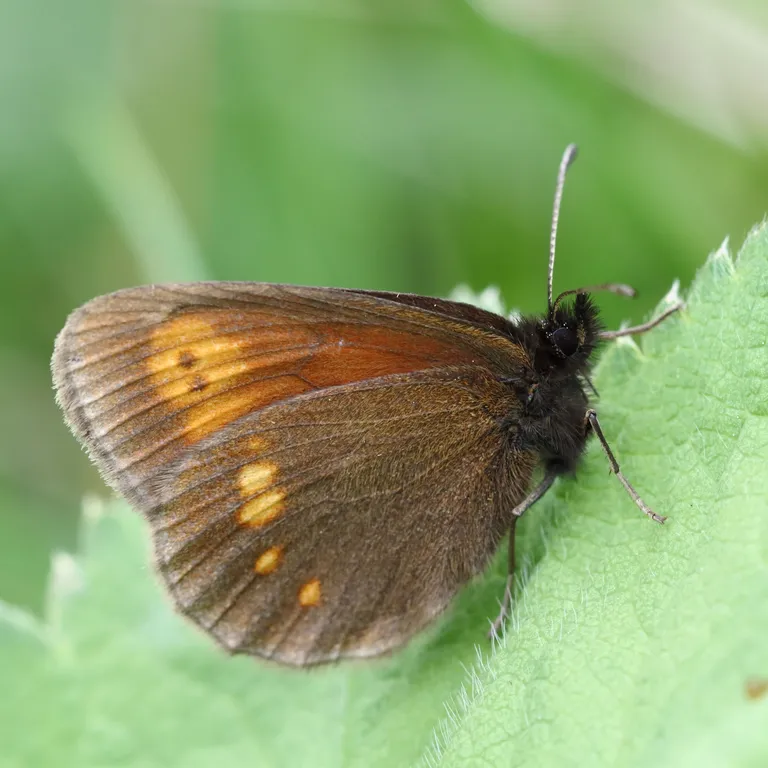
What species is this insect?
Erebia eriphyle
